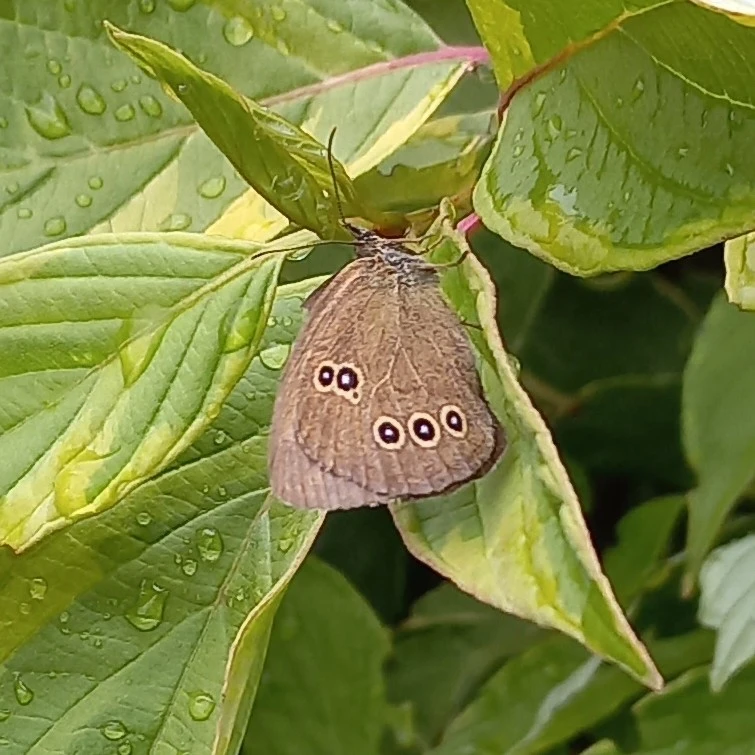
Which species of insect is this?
Aphantopus hyperantus
